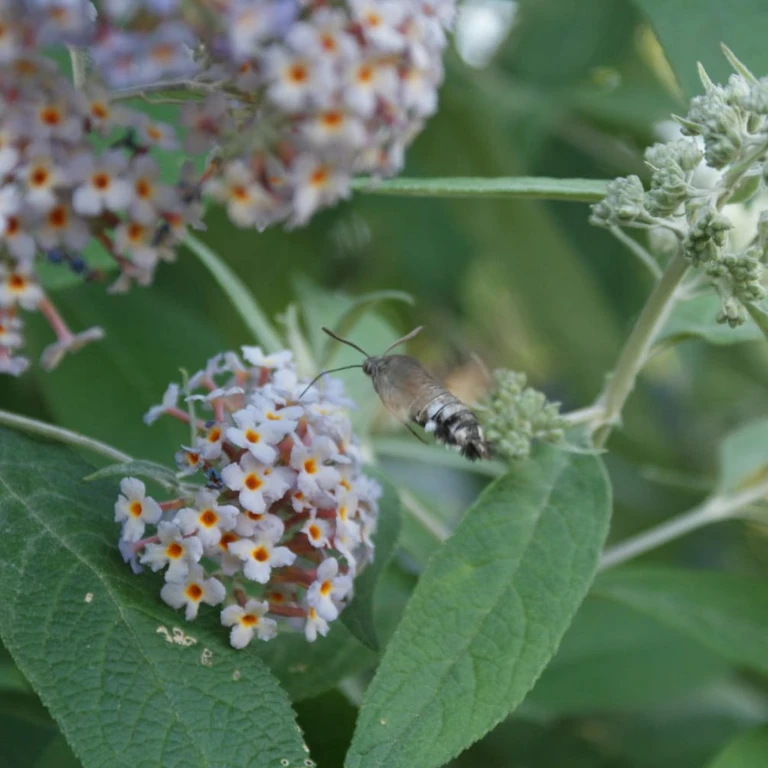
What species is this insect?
Macroglossum stellatarum
